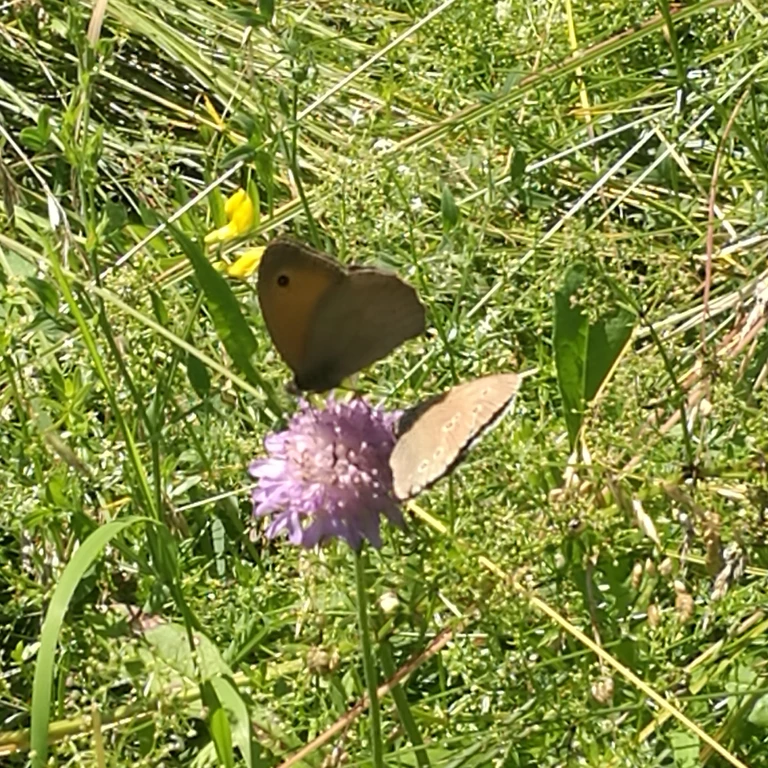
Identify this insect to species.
Maniola jurtina
